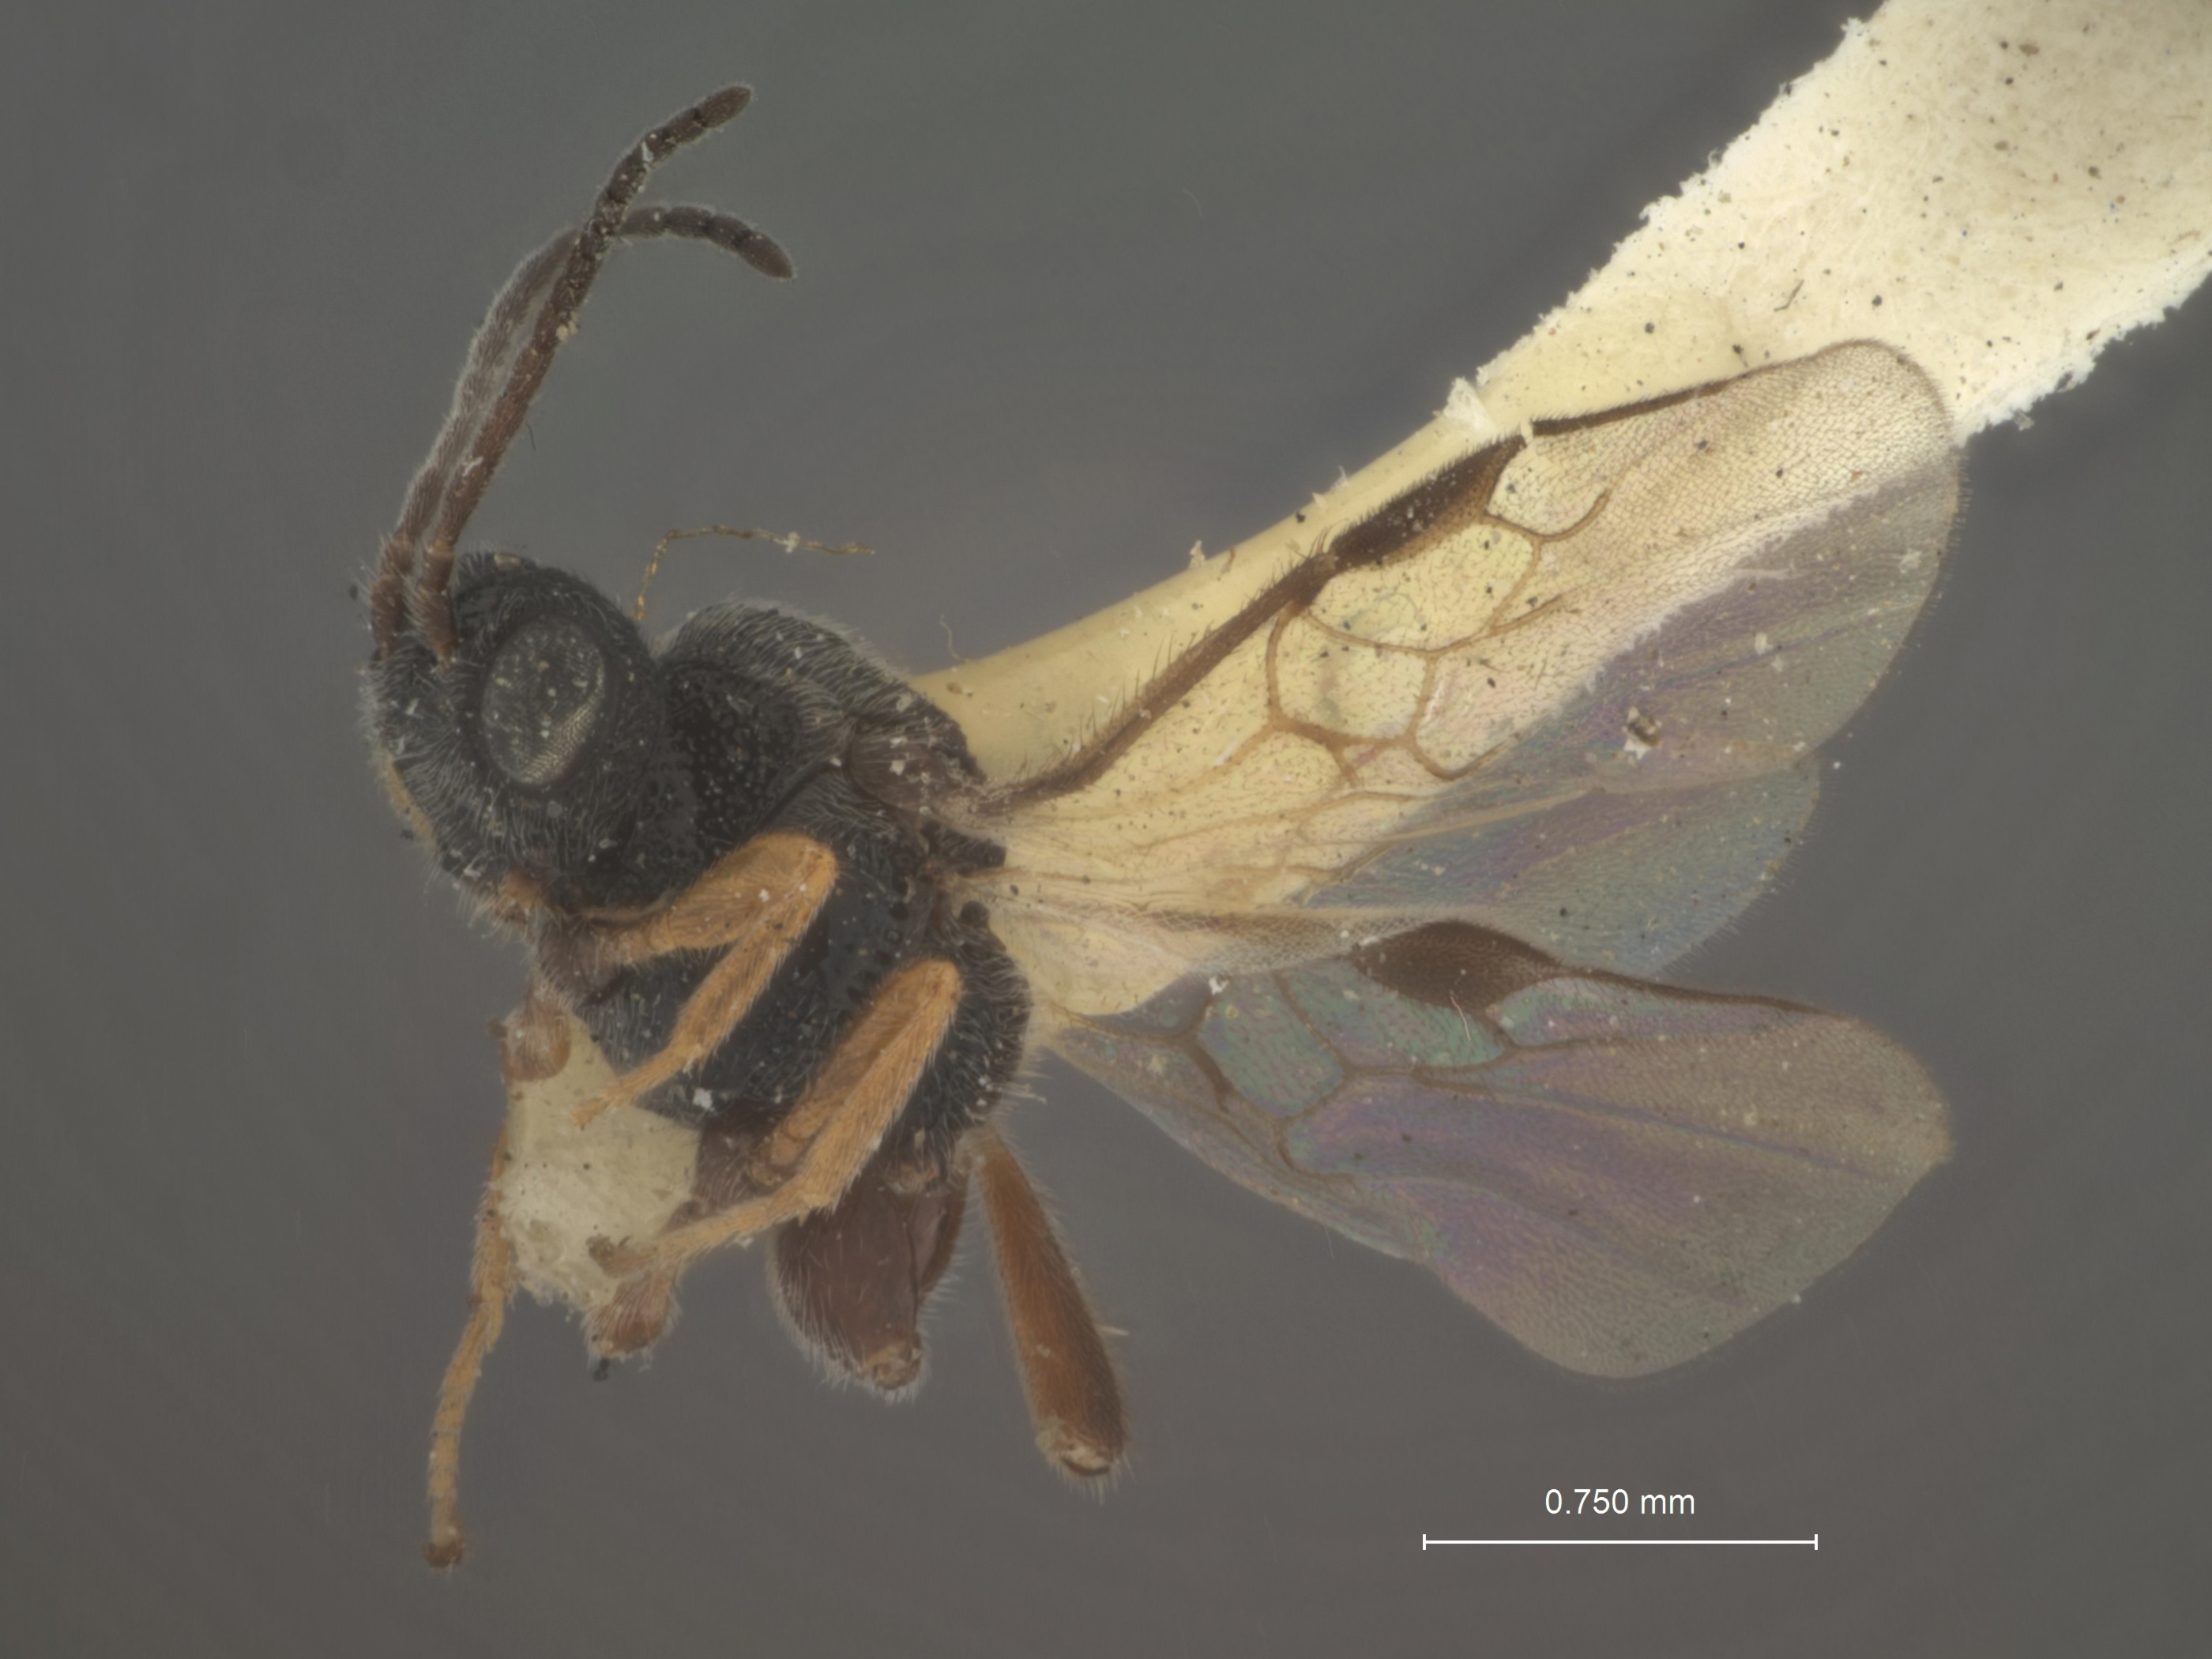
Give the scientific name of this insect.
Urosigalphus mohawkorum
